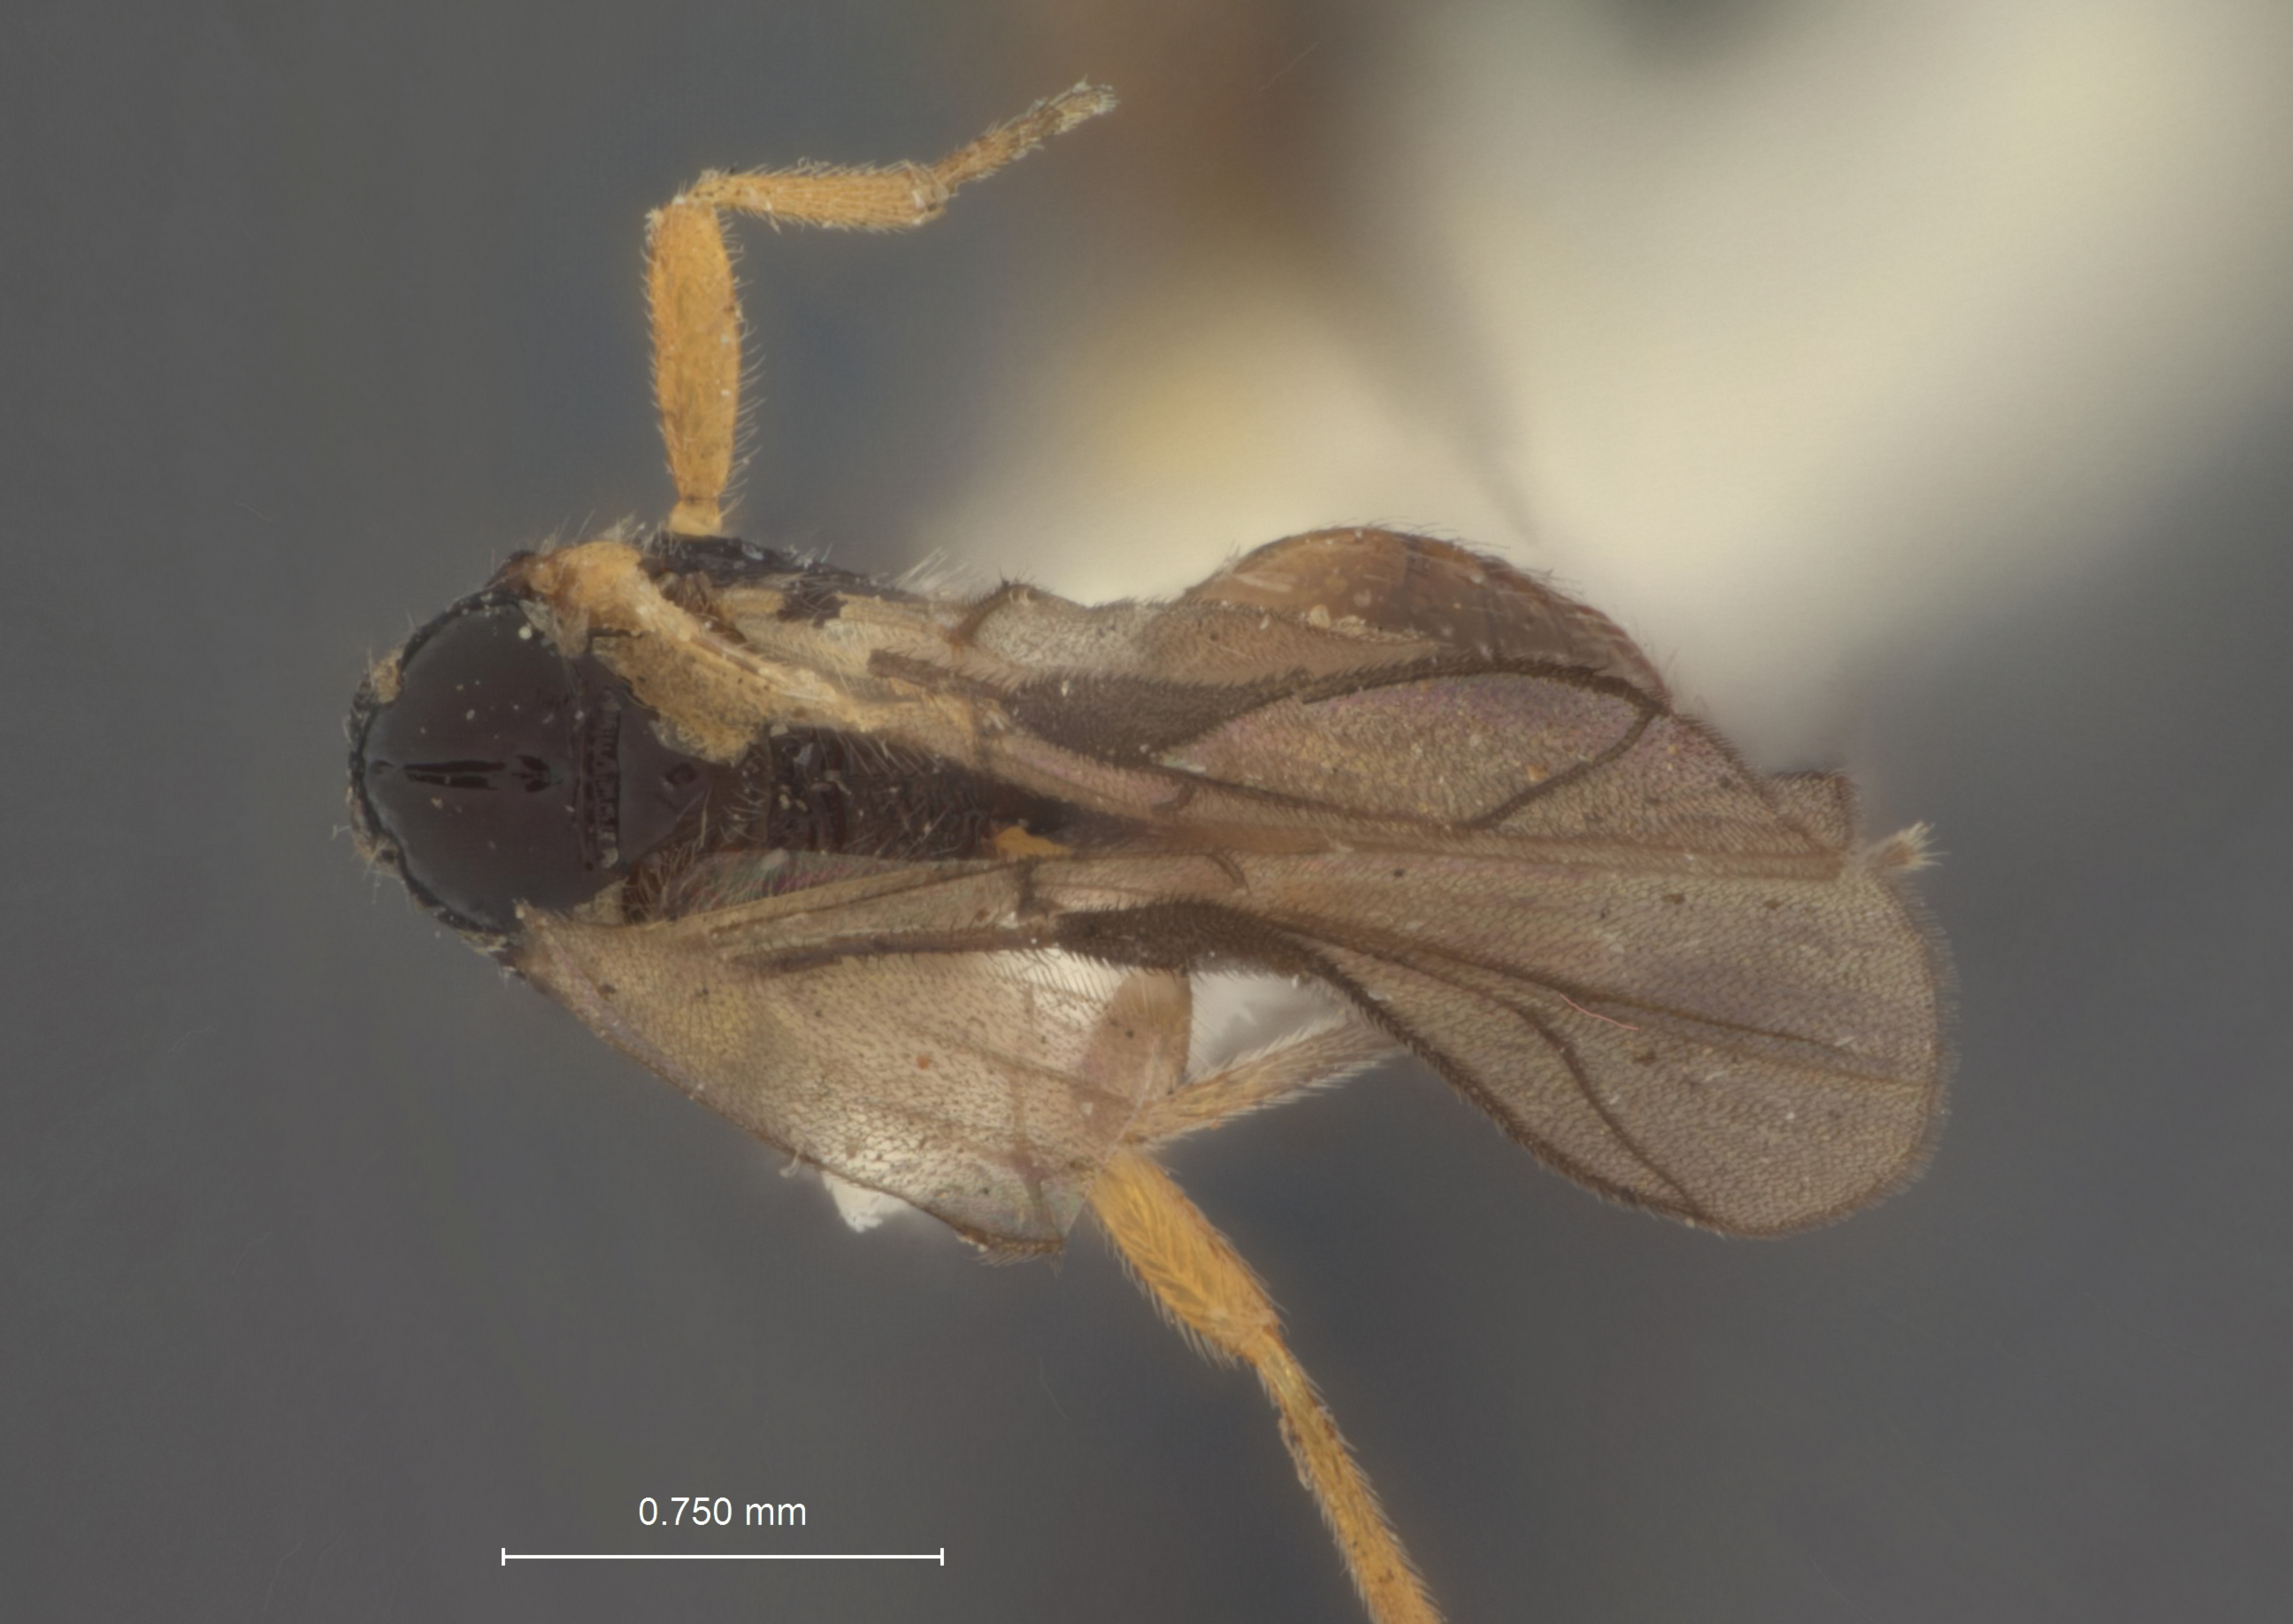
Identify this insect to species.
Opius pequodorum
